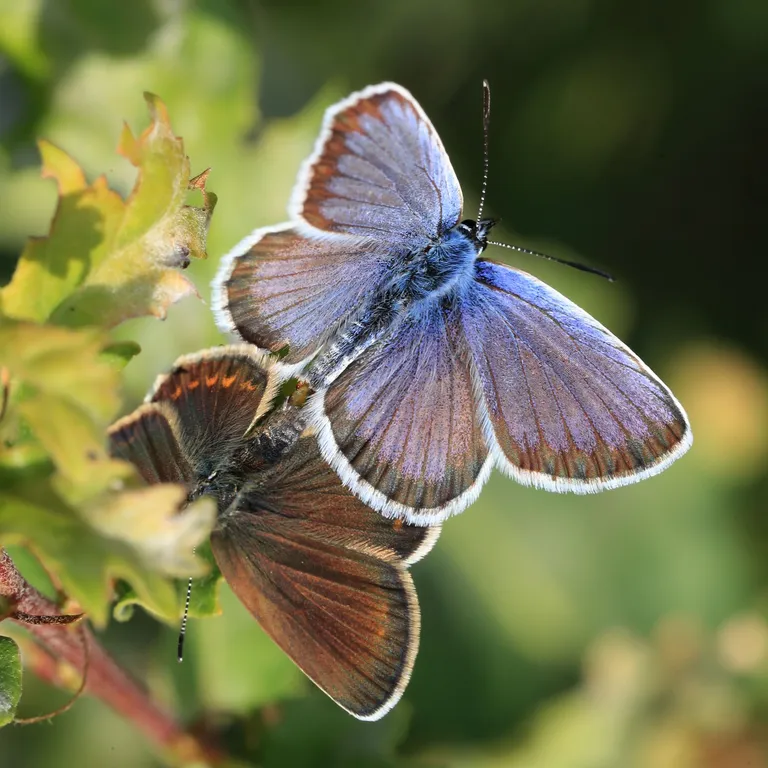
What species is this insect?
Plebejus argus
